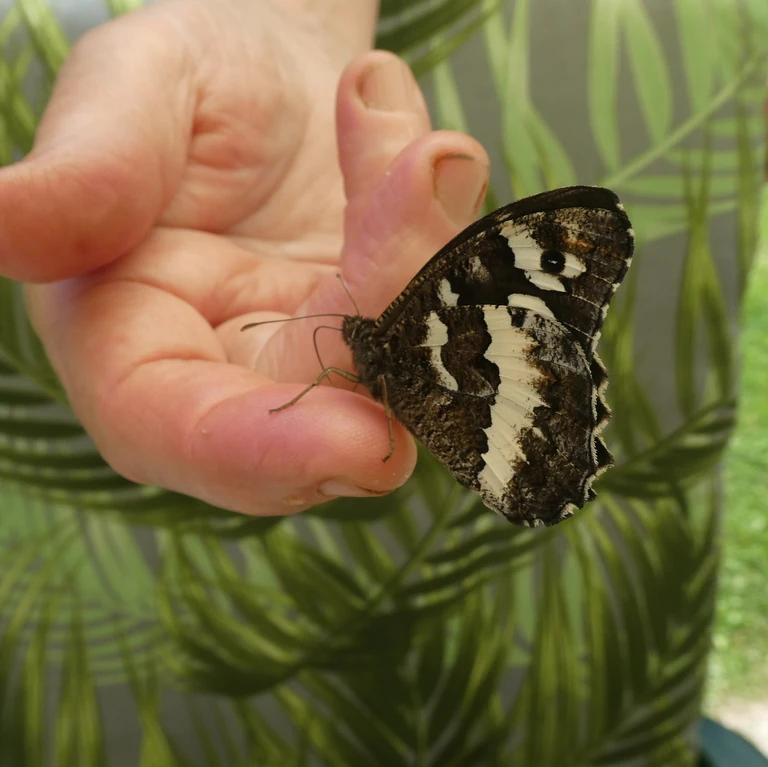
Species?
Brintesia circe
